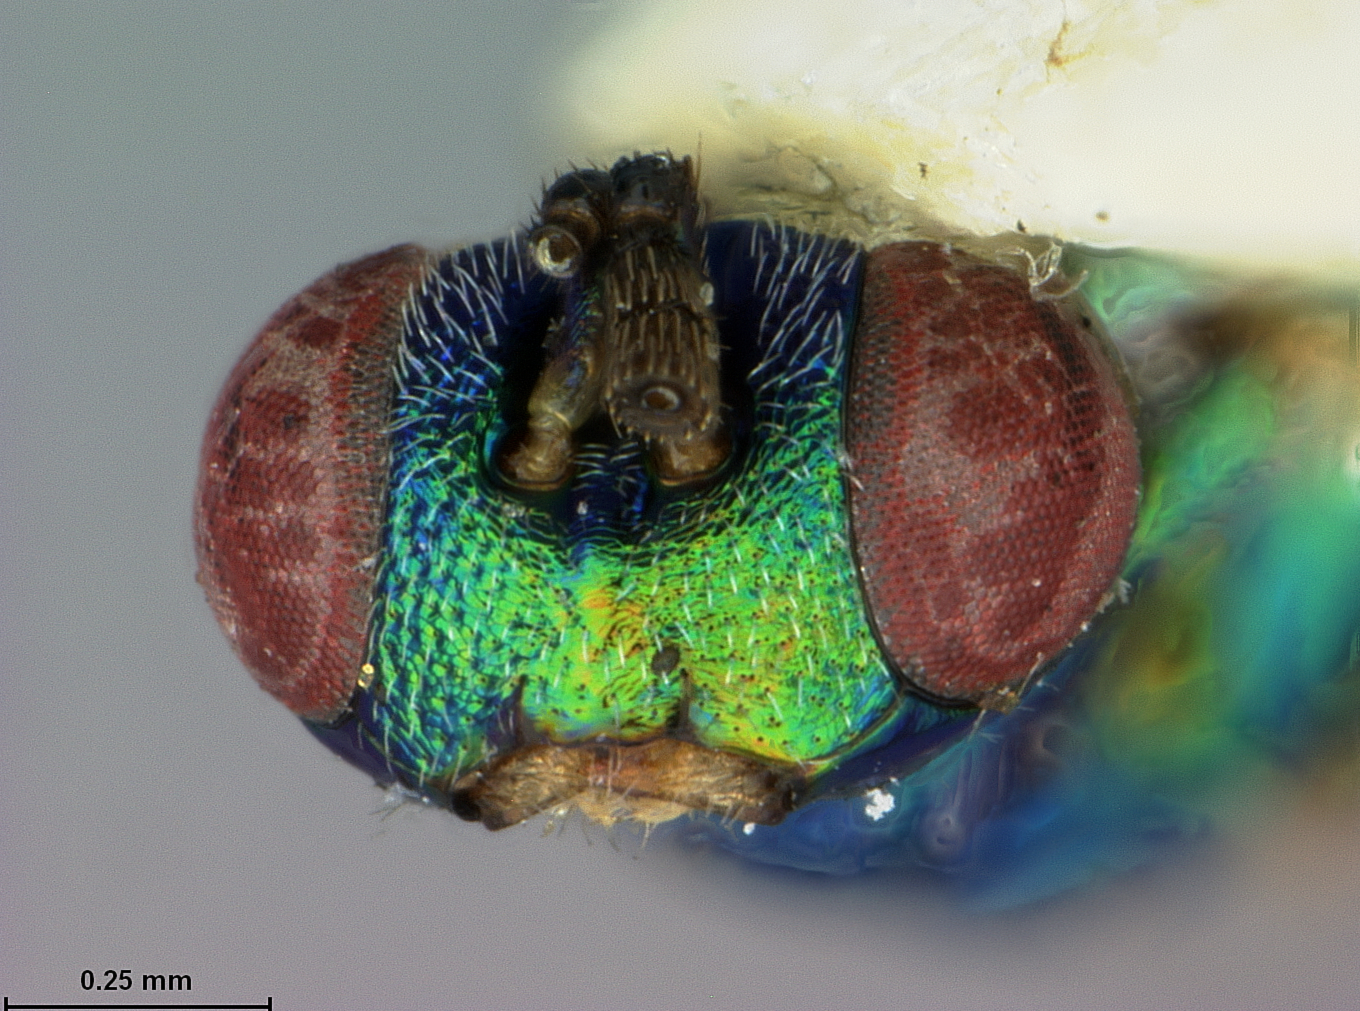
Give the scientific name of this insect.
Torymus eucalypti
